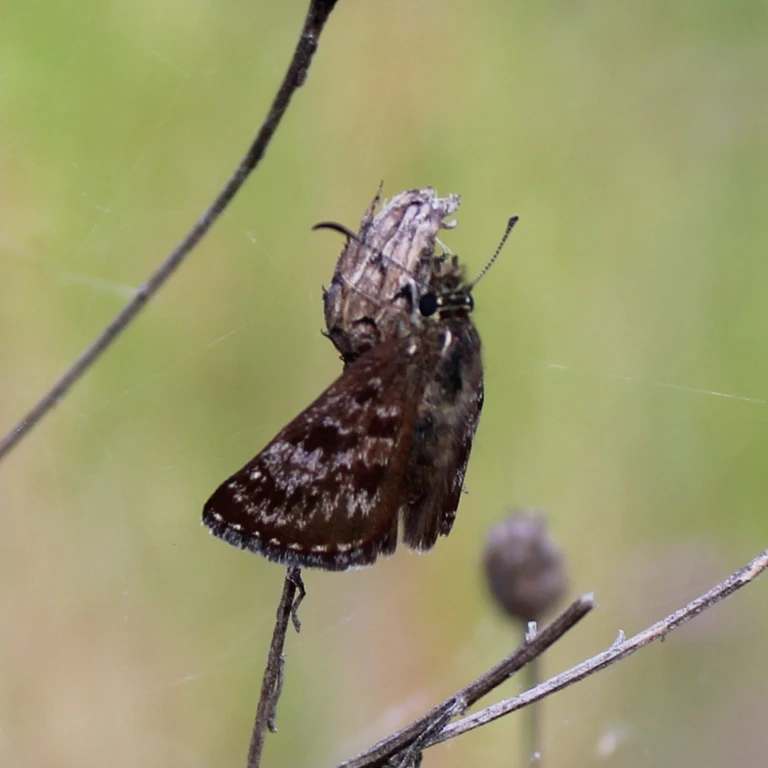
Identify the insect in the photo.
Erynnis tages
